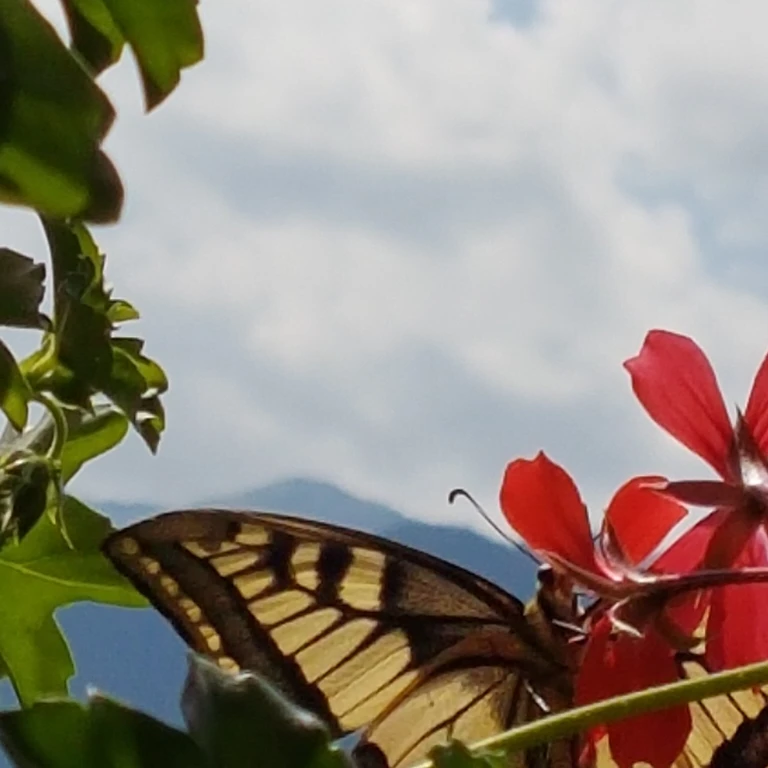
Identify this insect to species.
Papilio machaon
